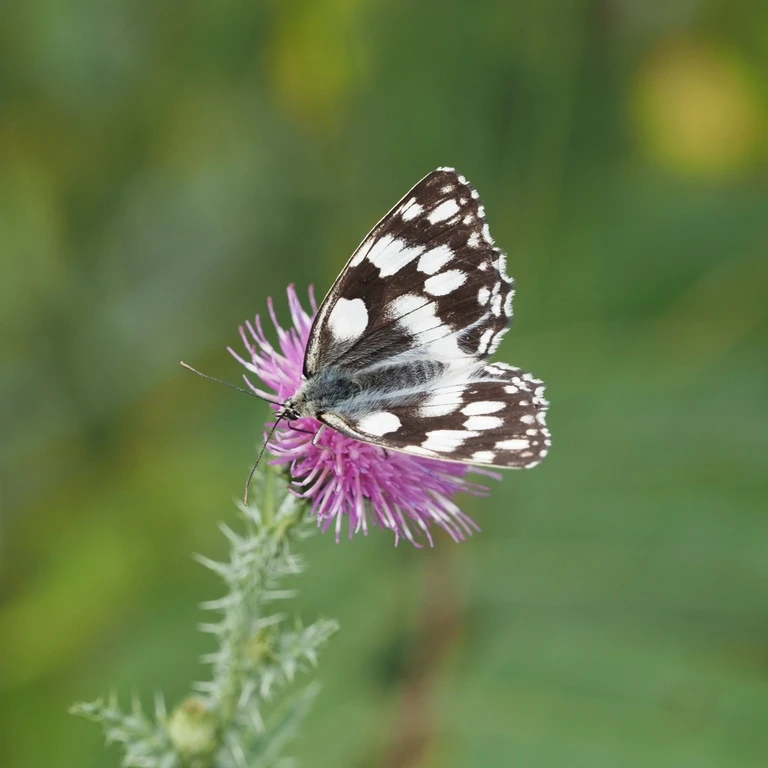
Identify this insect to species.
Melanargia galathea
